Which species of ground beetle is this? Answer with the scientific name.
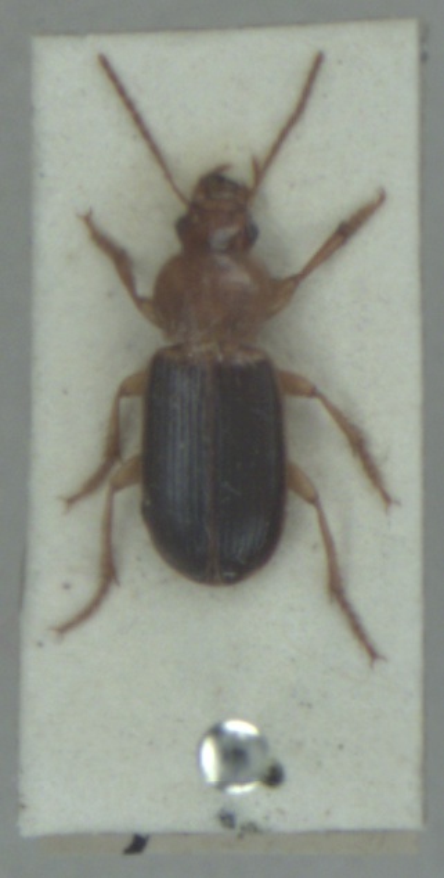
Ophonus rupicola
